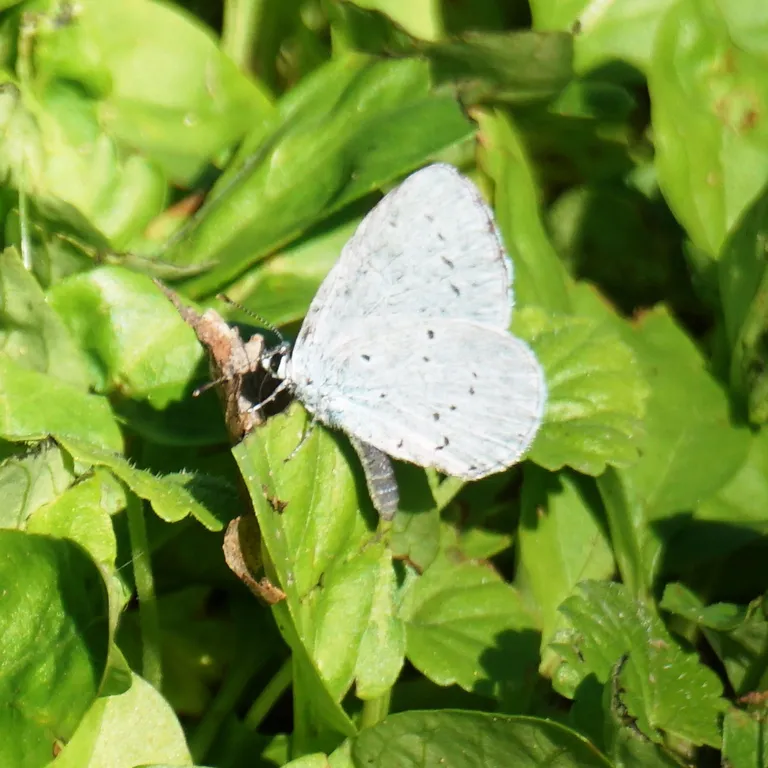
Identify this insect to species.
Celastrina argiolus
